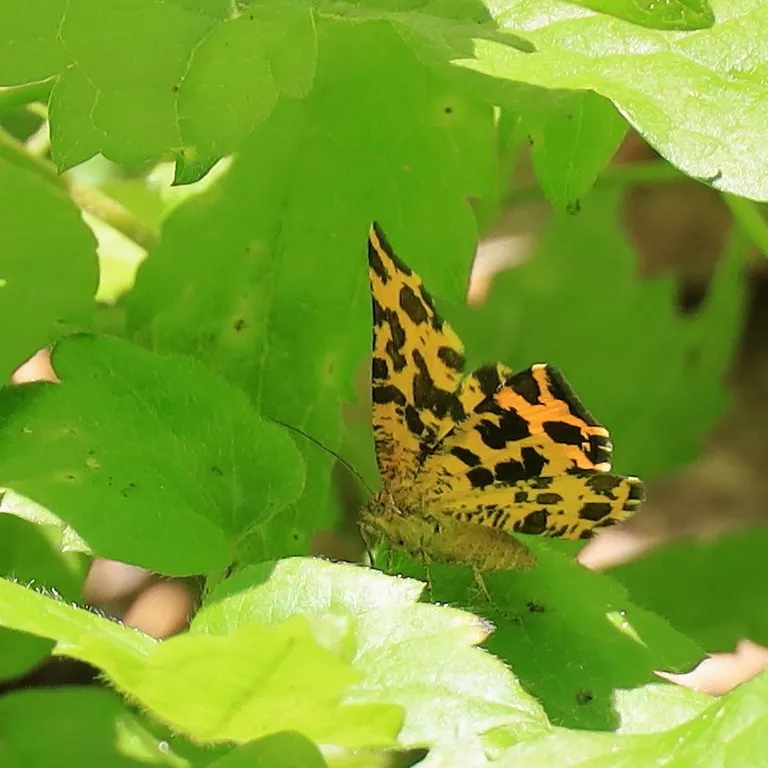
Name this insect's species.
Pseudopanthera macularia
